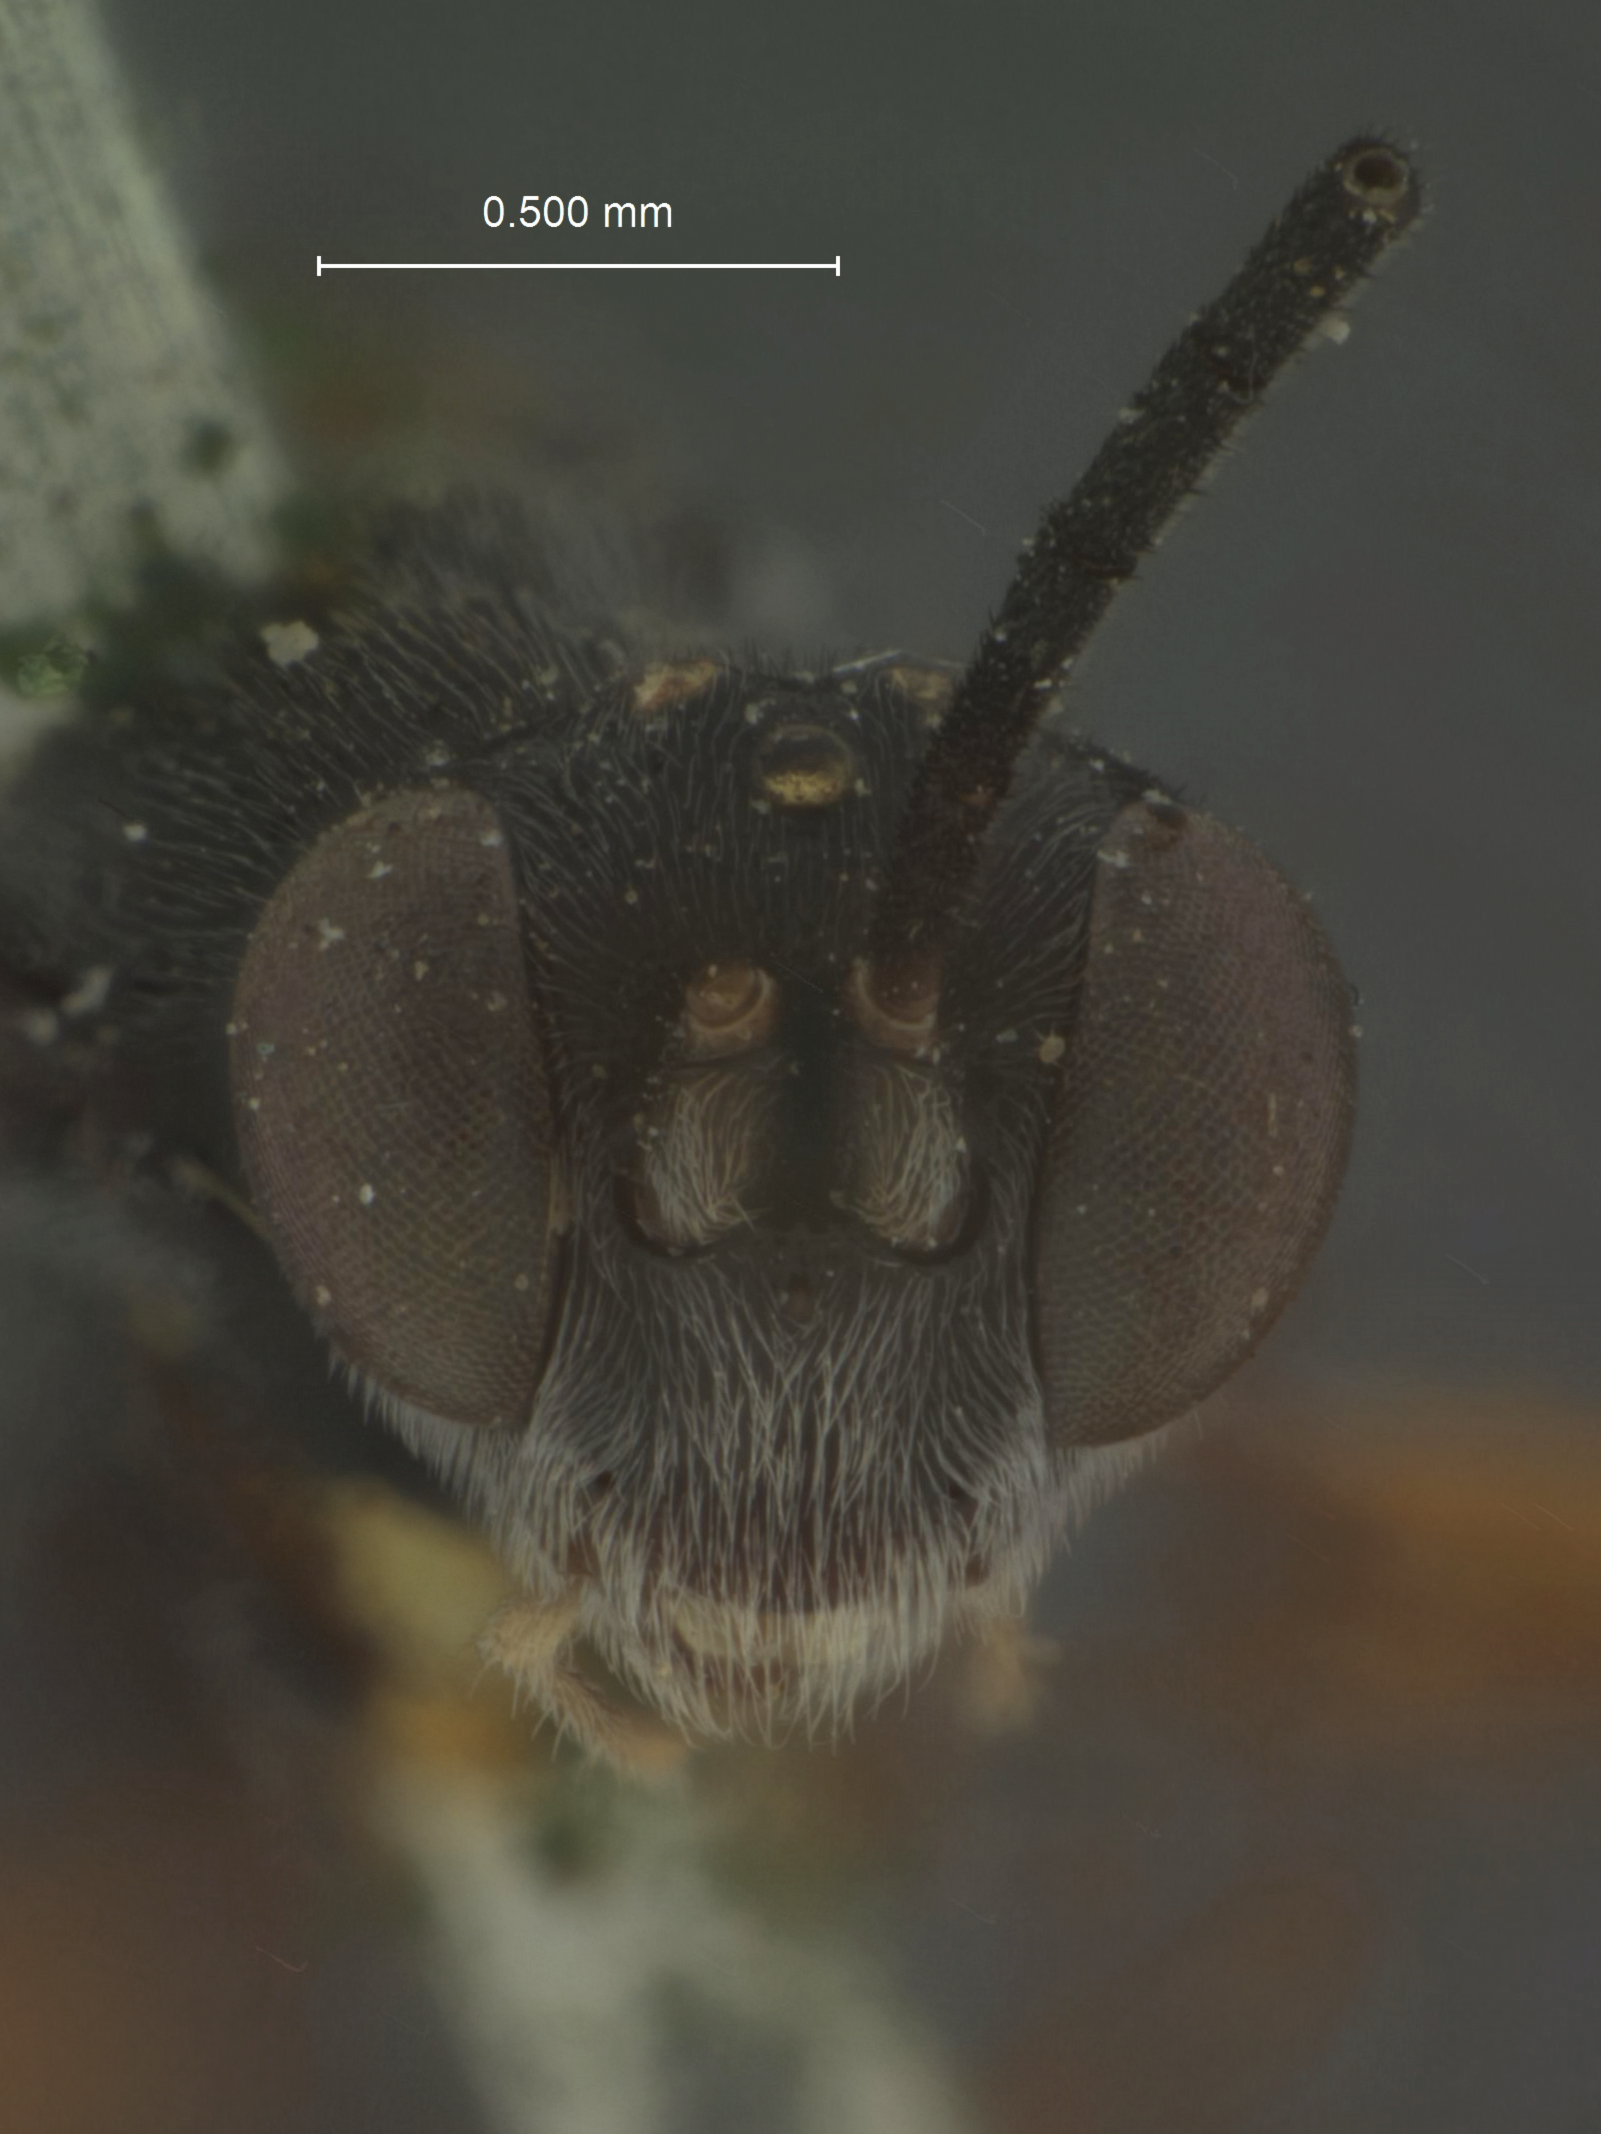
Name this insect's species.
Cryptus hirtifrons
